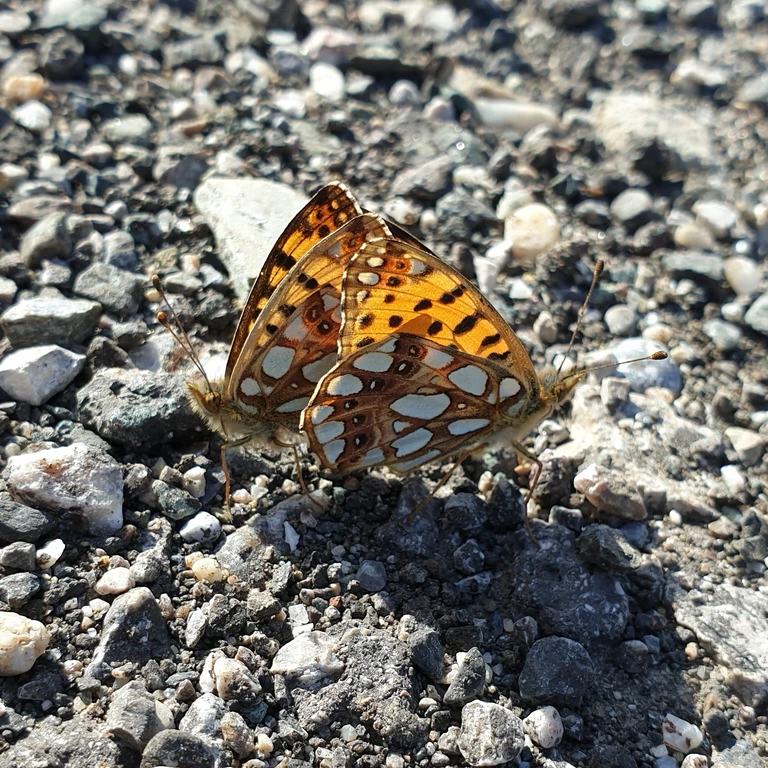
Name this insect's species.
Issoria lathonia
